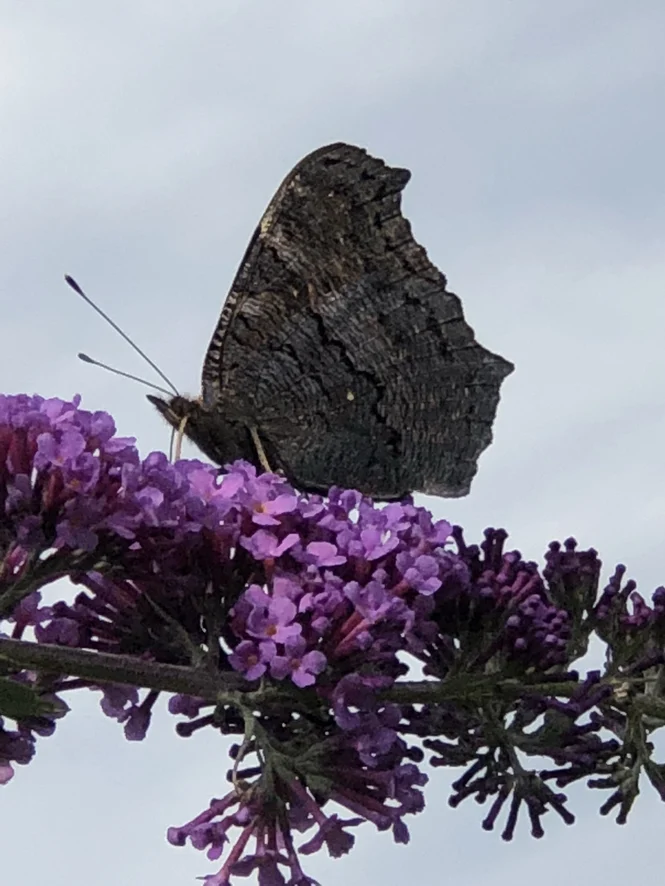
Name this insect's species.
Aglais io
